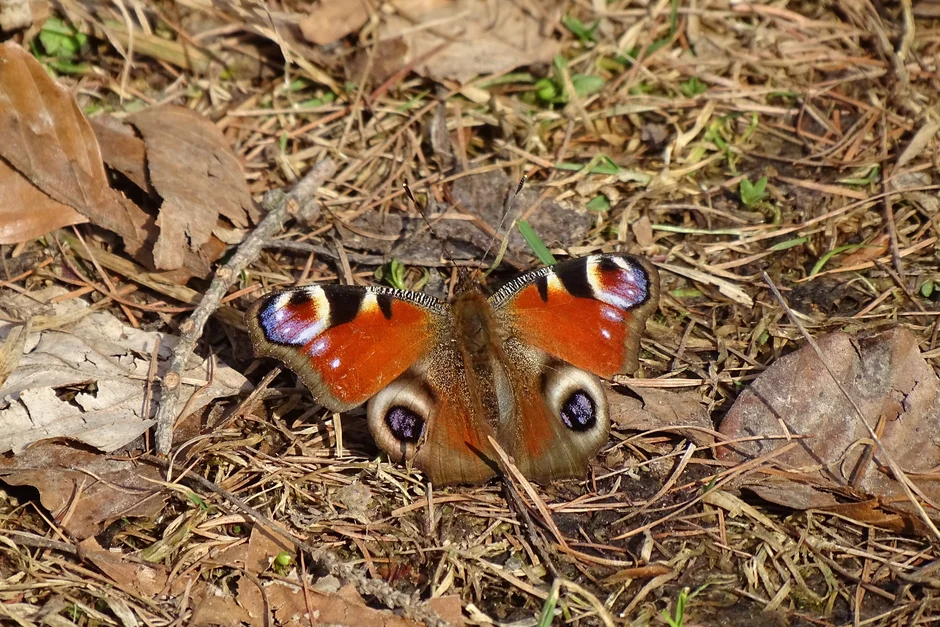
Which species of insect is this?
Aglais io
